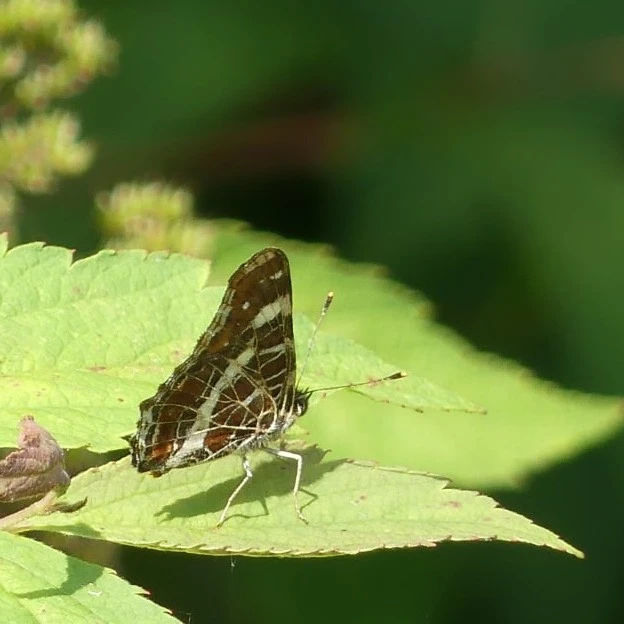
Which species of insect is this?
Araschnia levana
